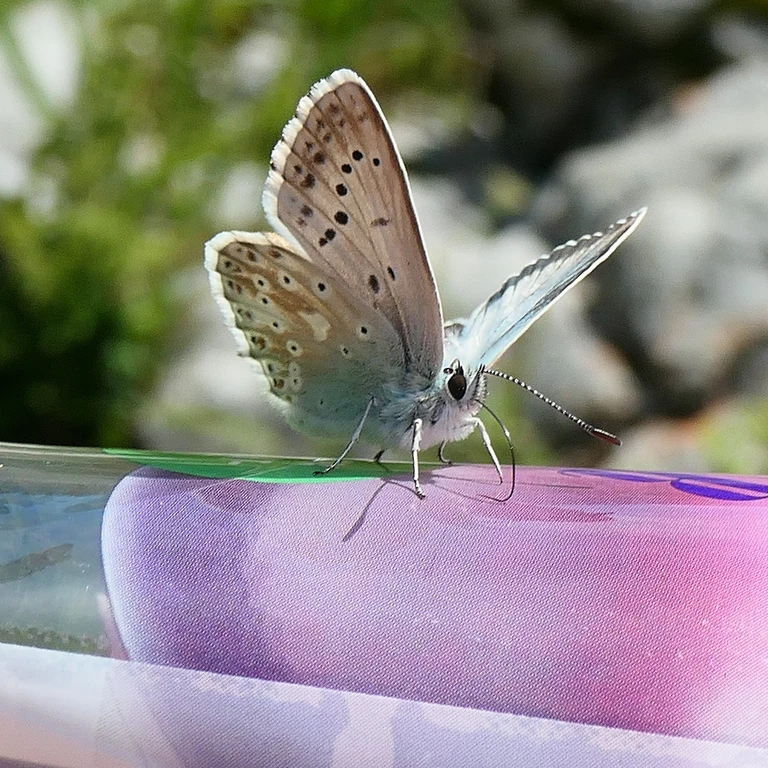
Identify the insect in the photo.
Lysandra coridon
